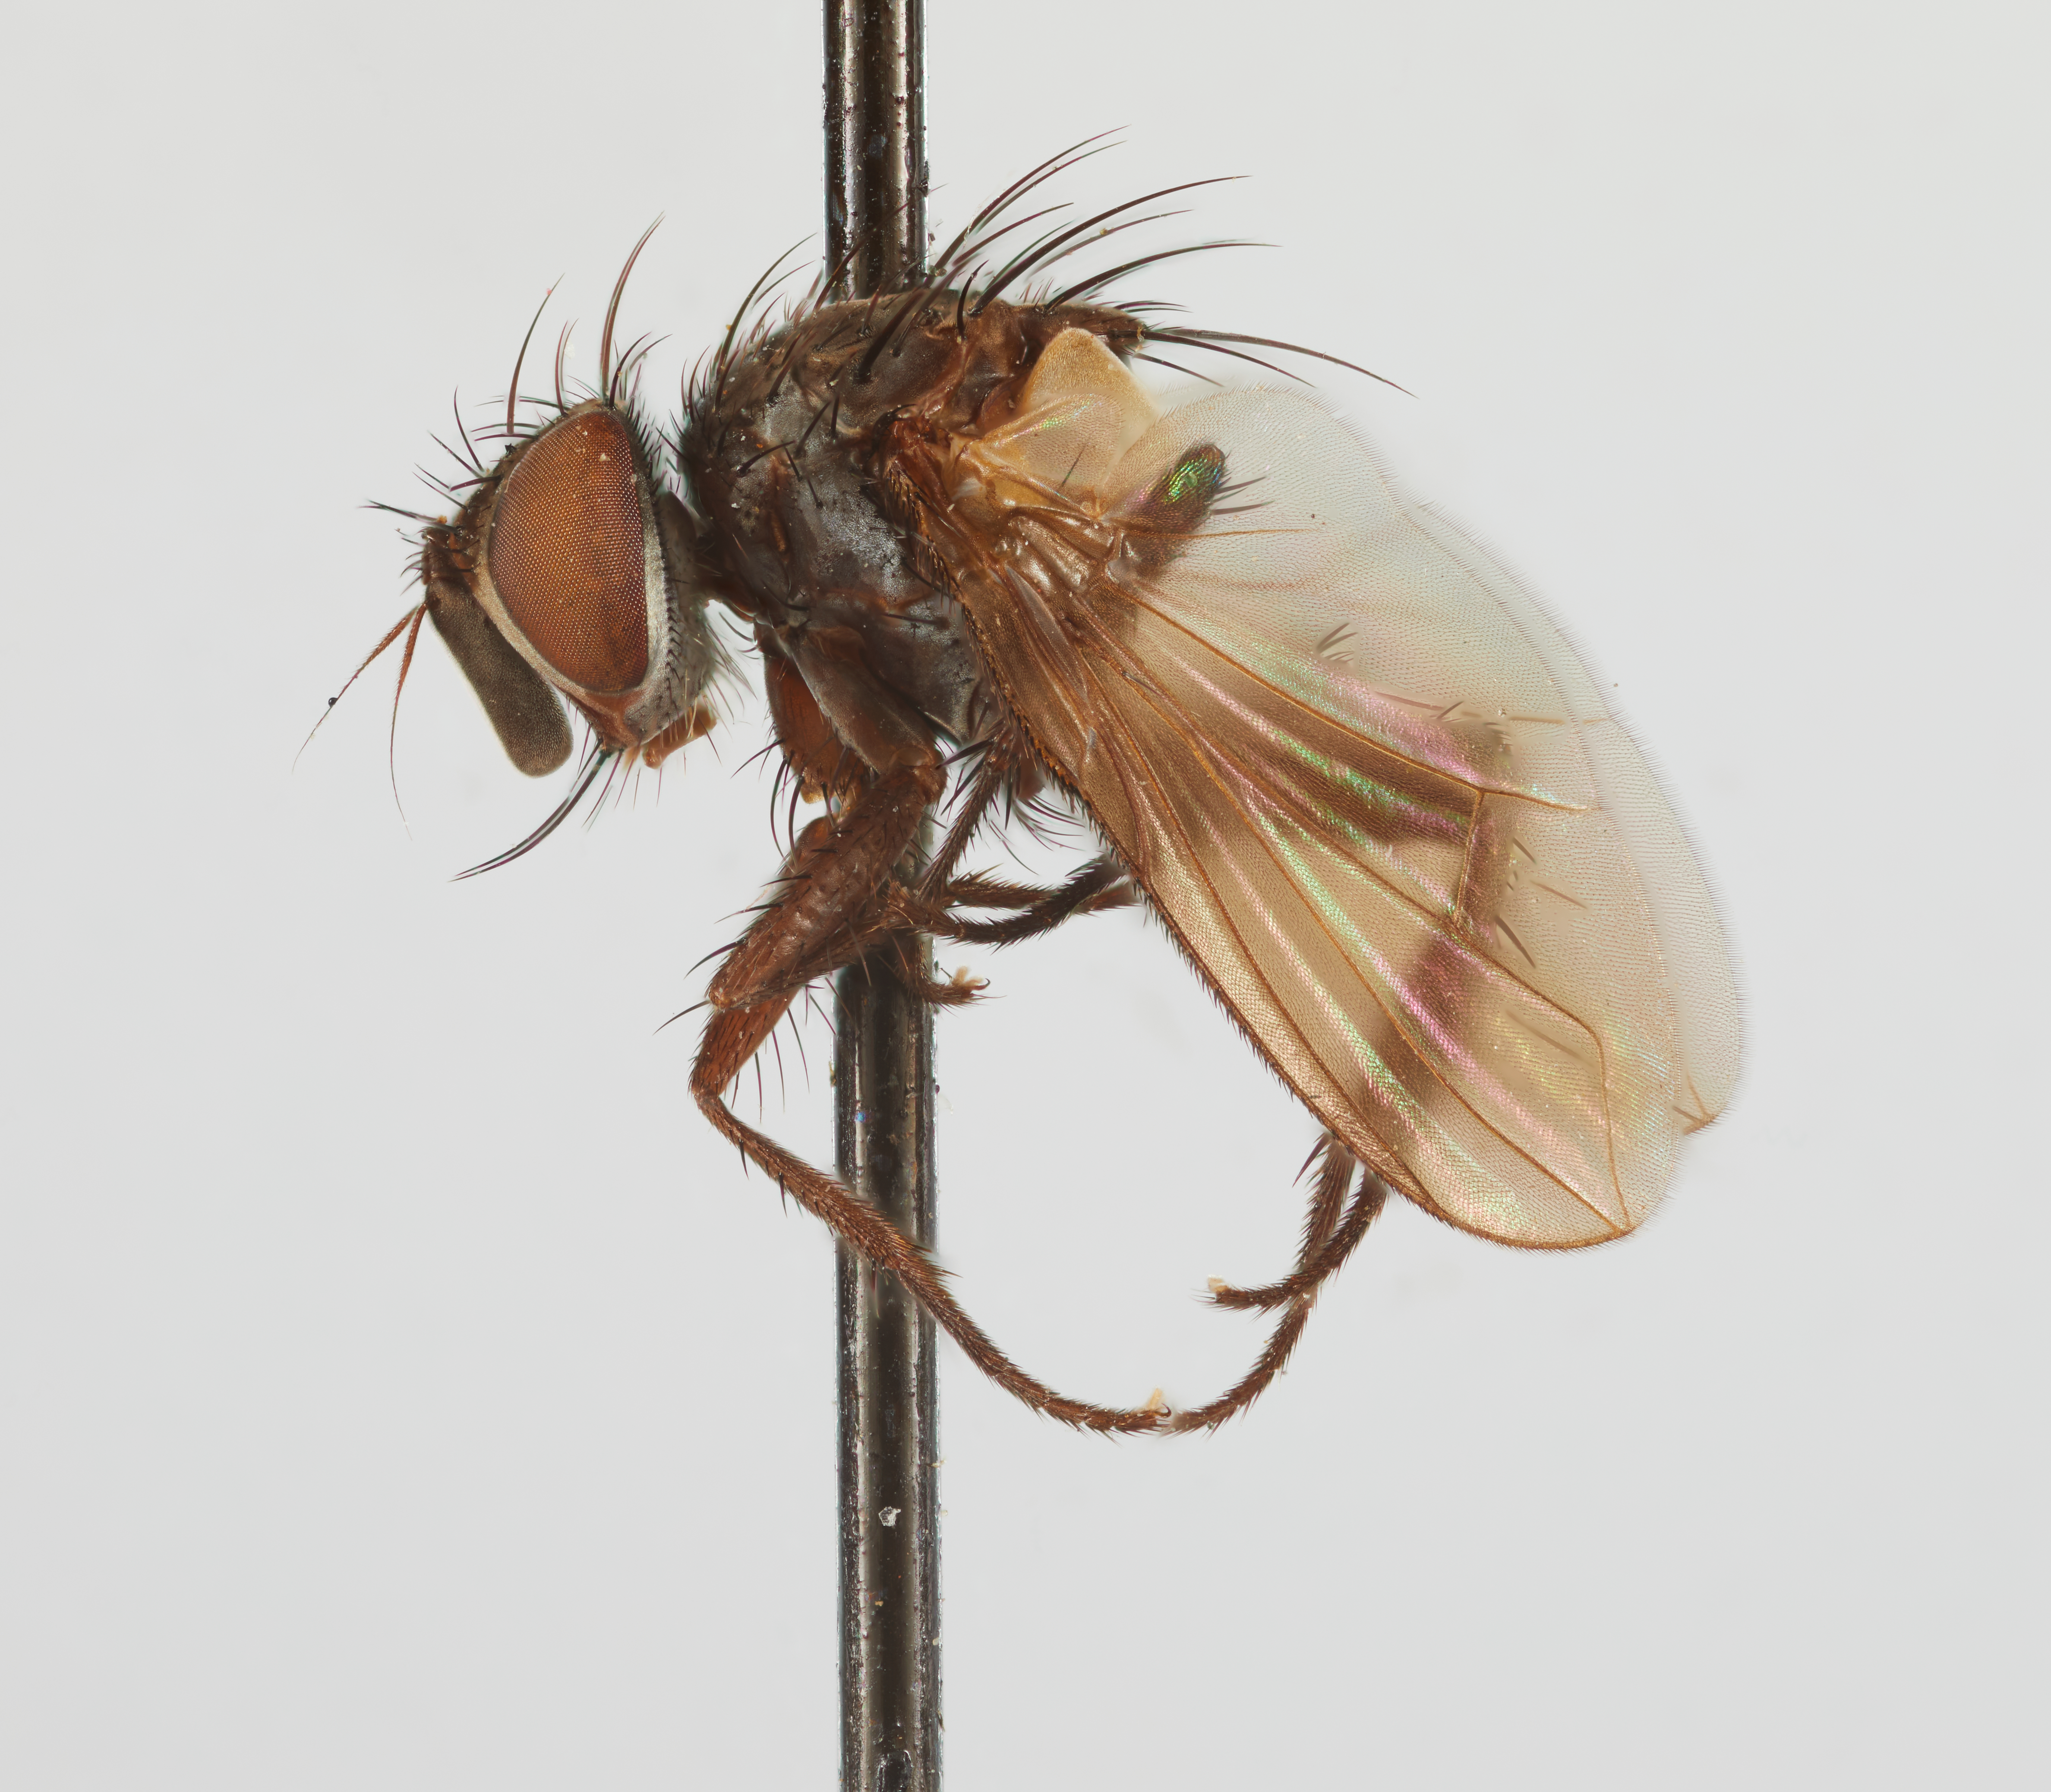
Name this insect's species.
Caenisoma charapense
